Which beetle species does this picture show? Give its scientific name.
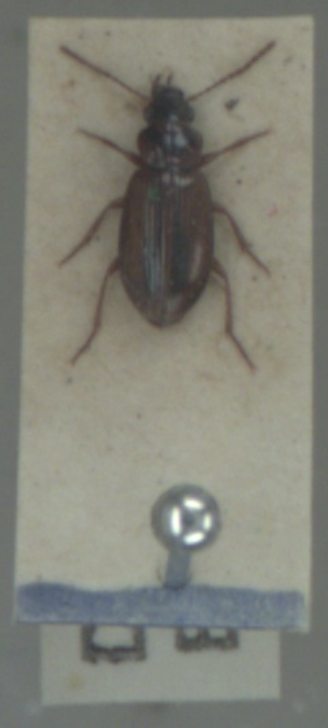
Dicheirotrichus placidus
